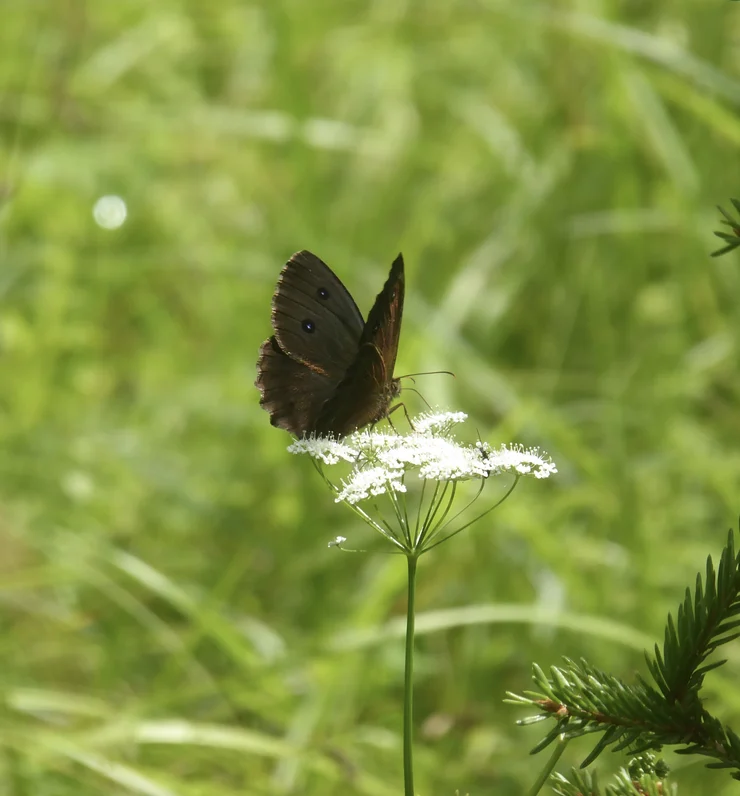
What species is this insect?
Minois dryas
